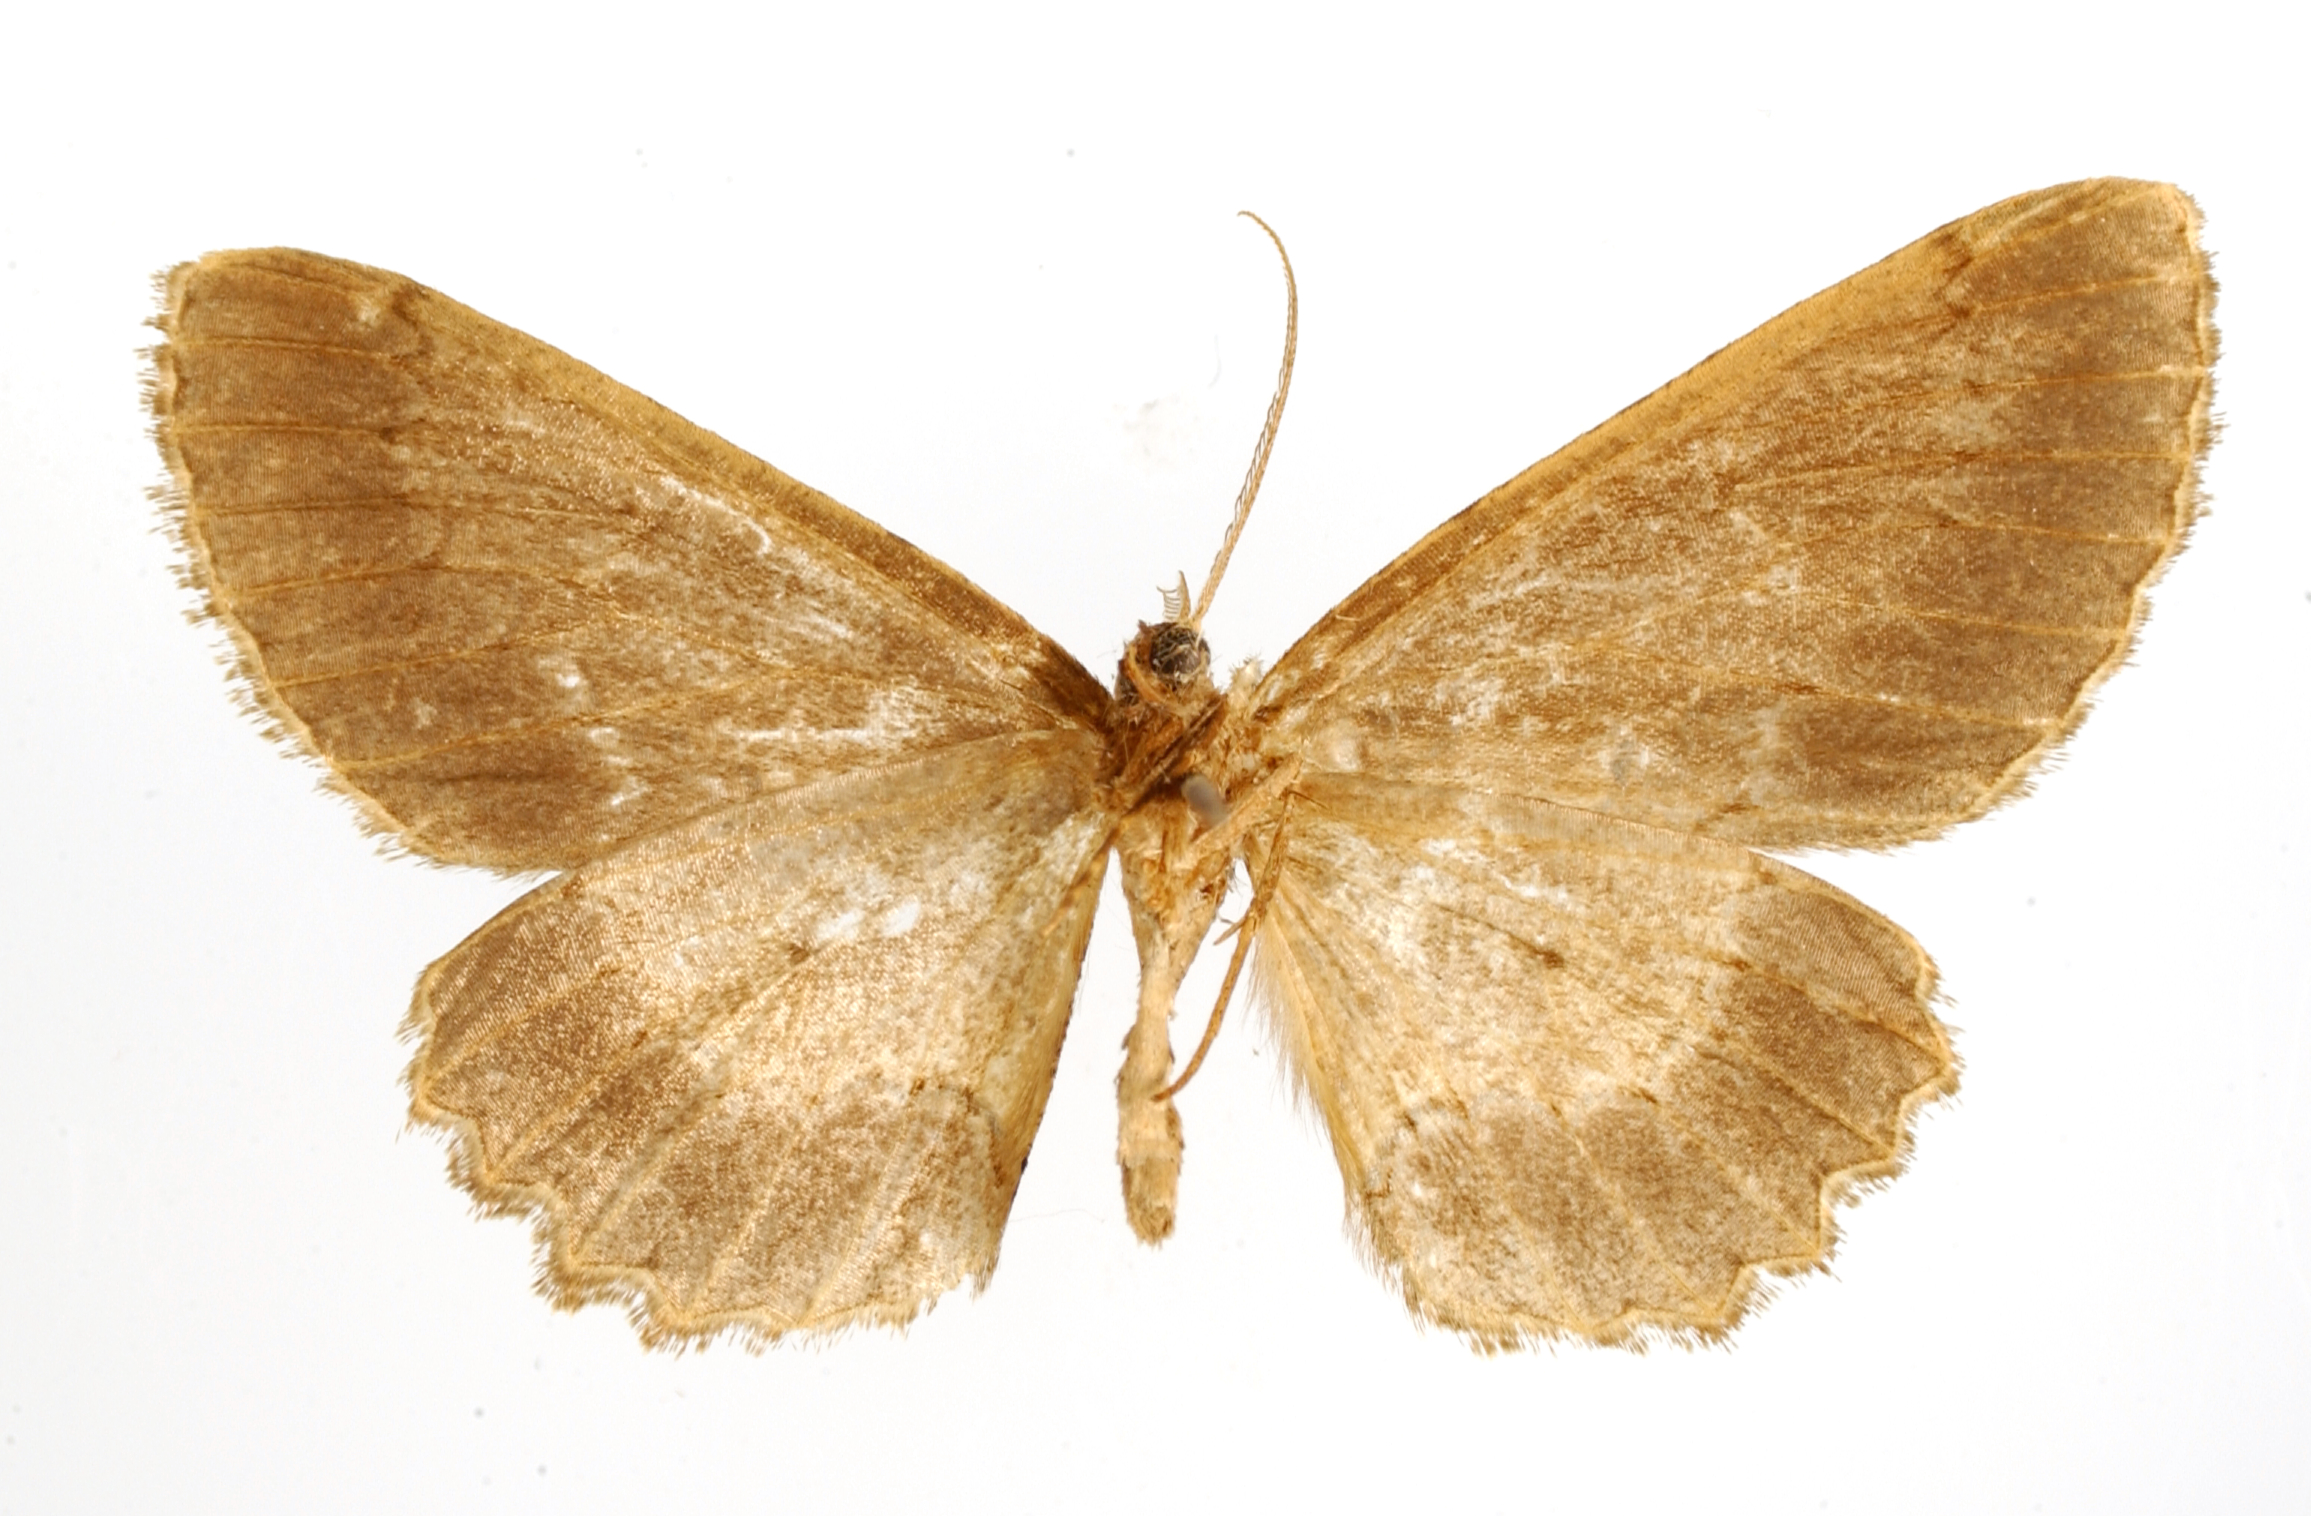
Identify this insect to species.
Stenalcidia warreni
